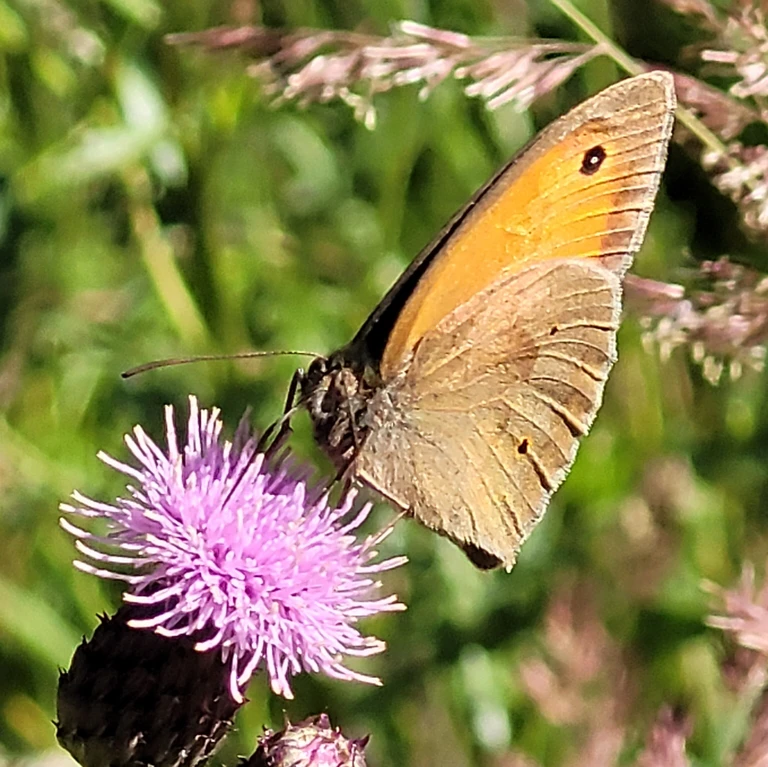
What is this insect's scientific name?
Maniola jurtina
